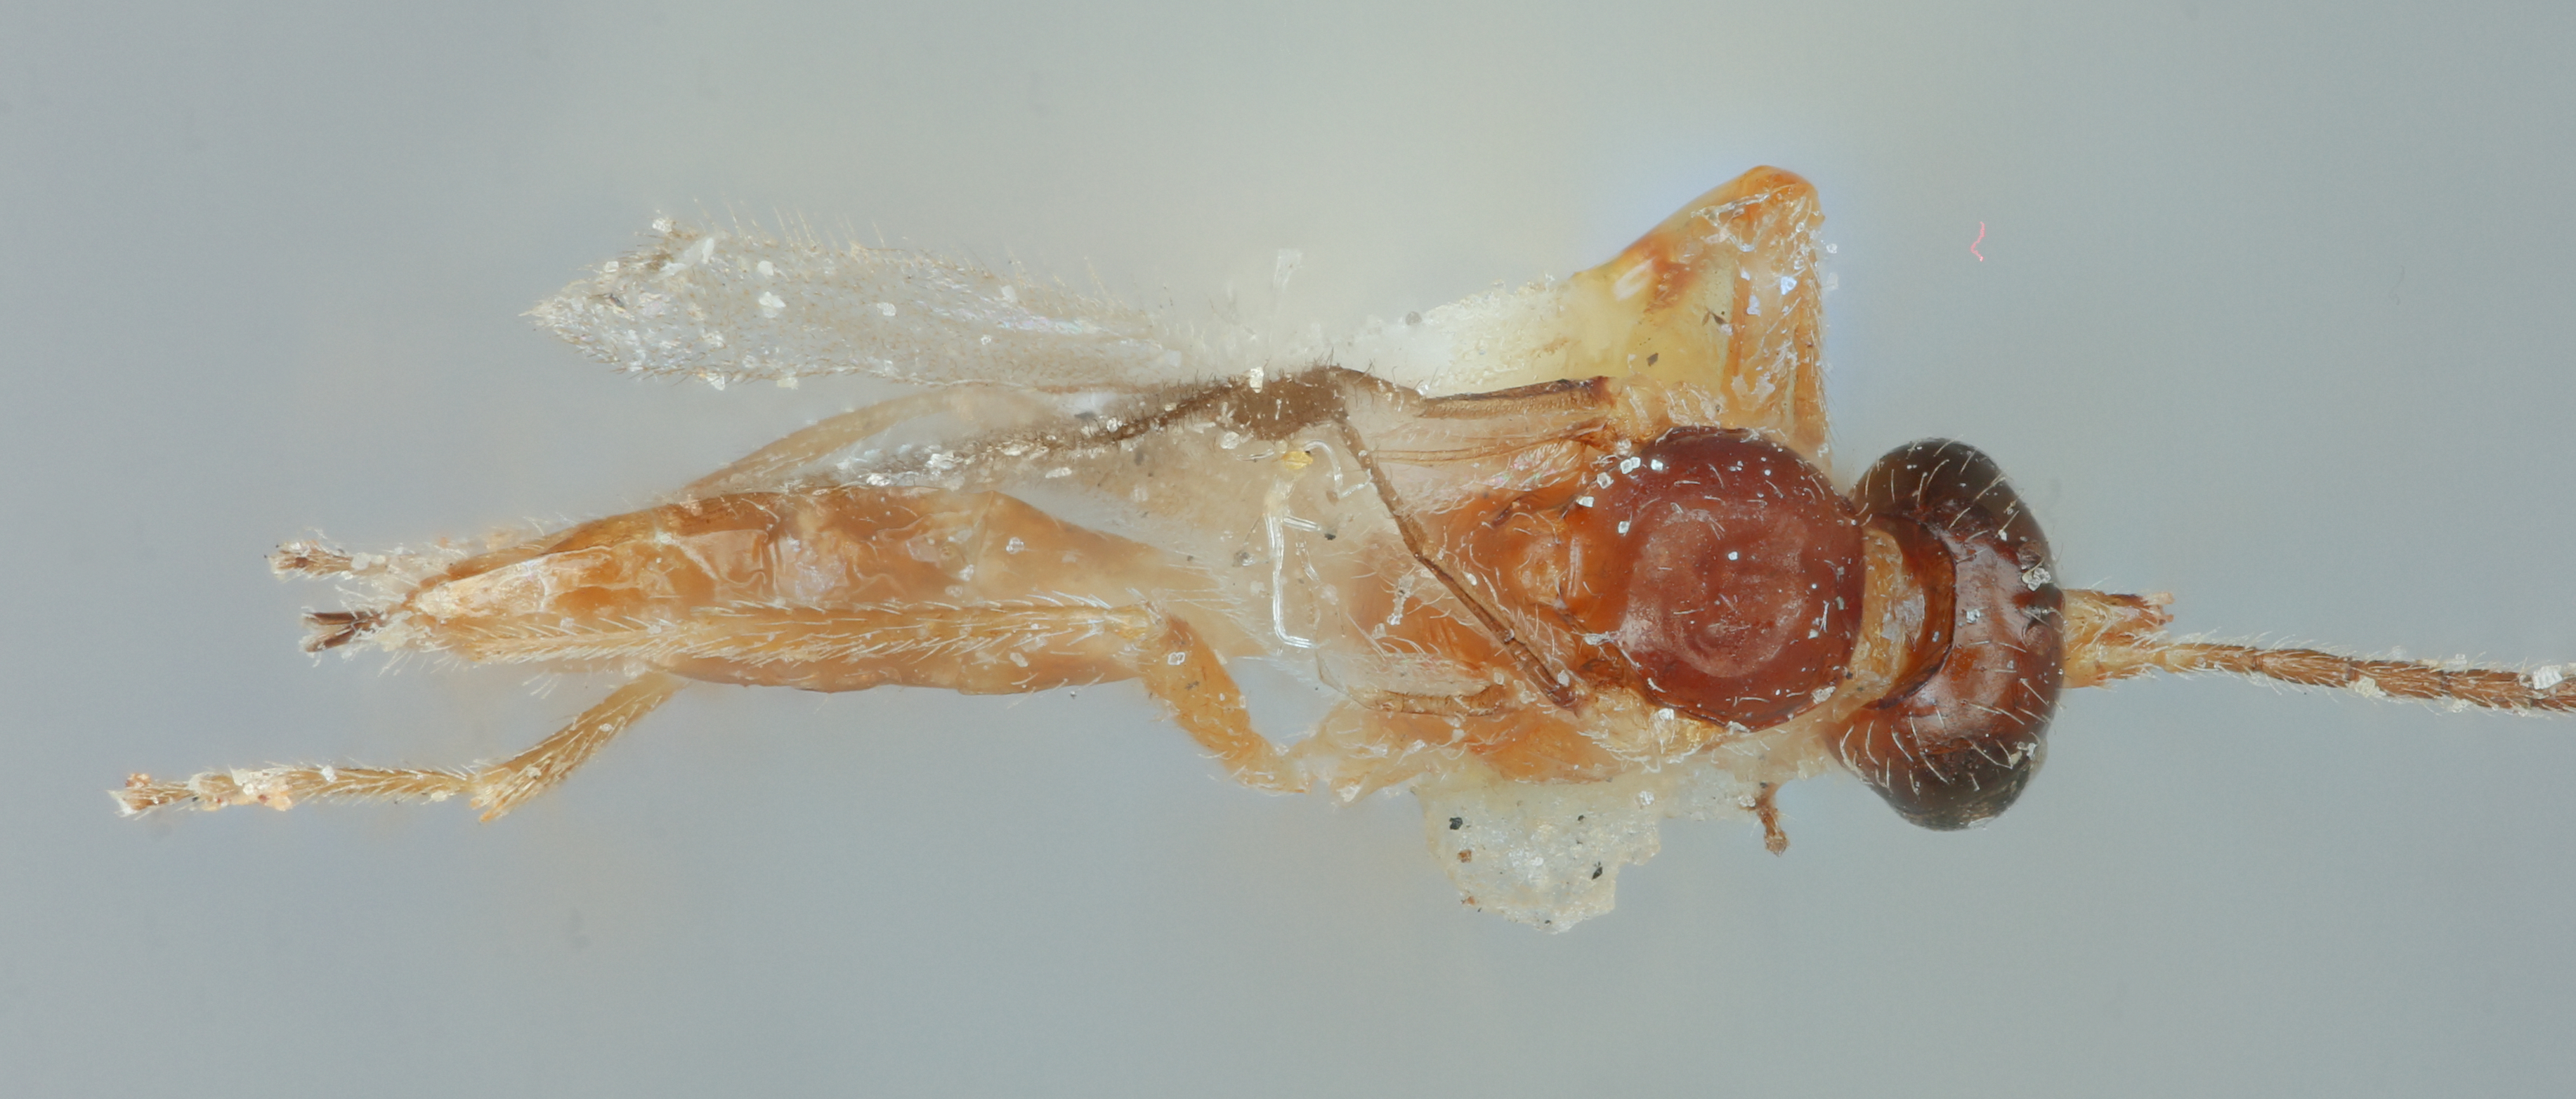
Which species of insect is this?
Aphidius ribis
